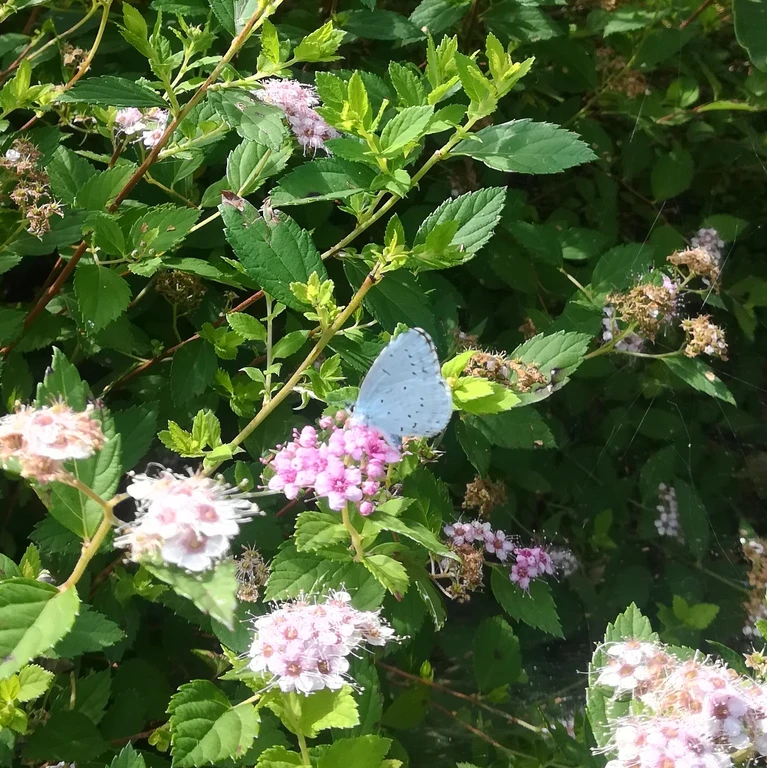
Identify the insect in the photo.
Celastrina argiolus
